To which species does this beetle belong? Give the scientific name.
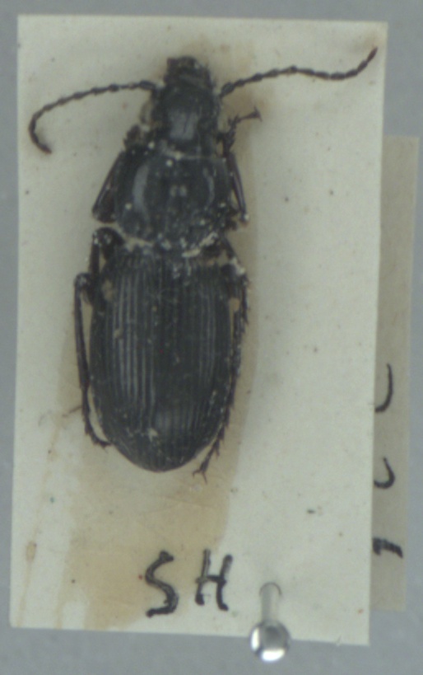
Pterostichus madidus
